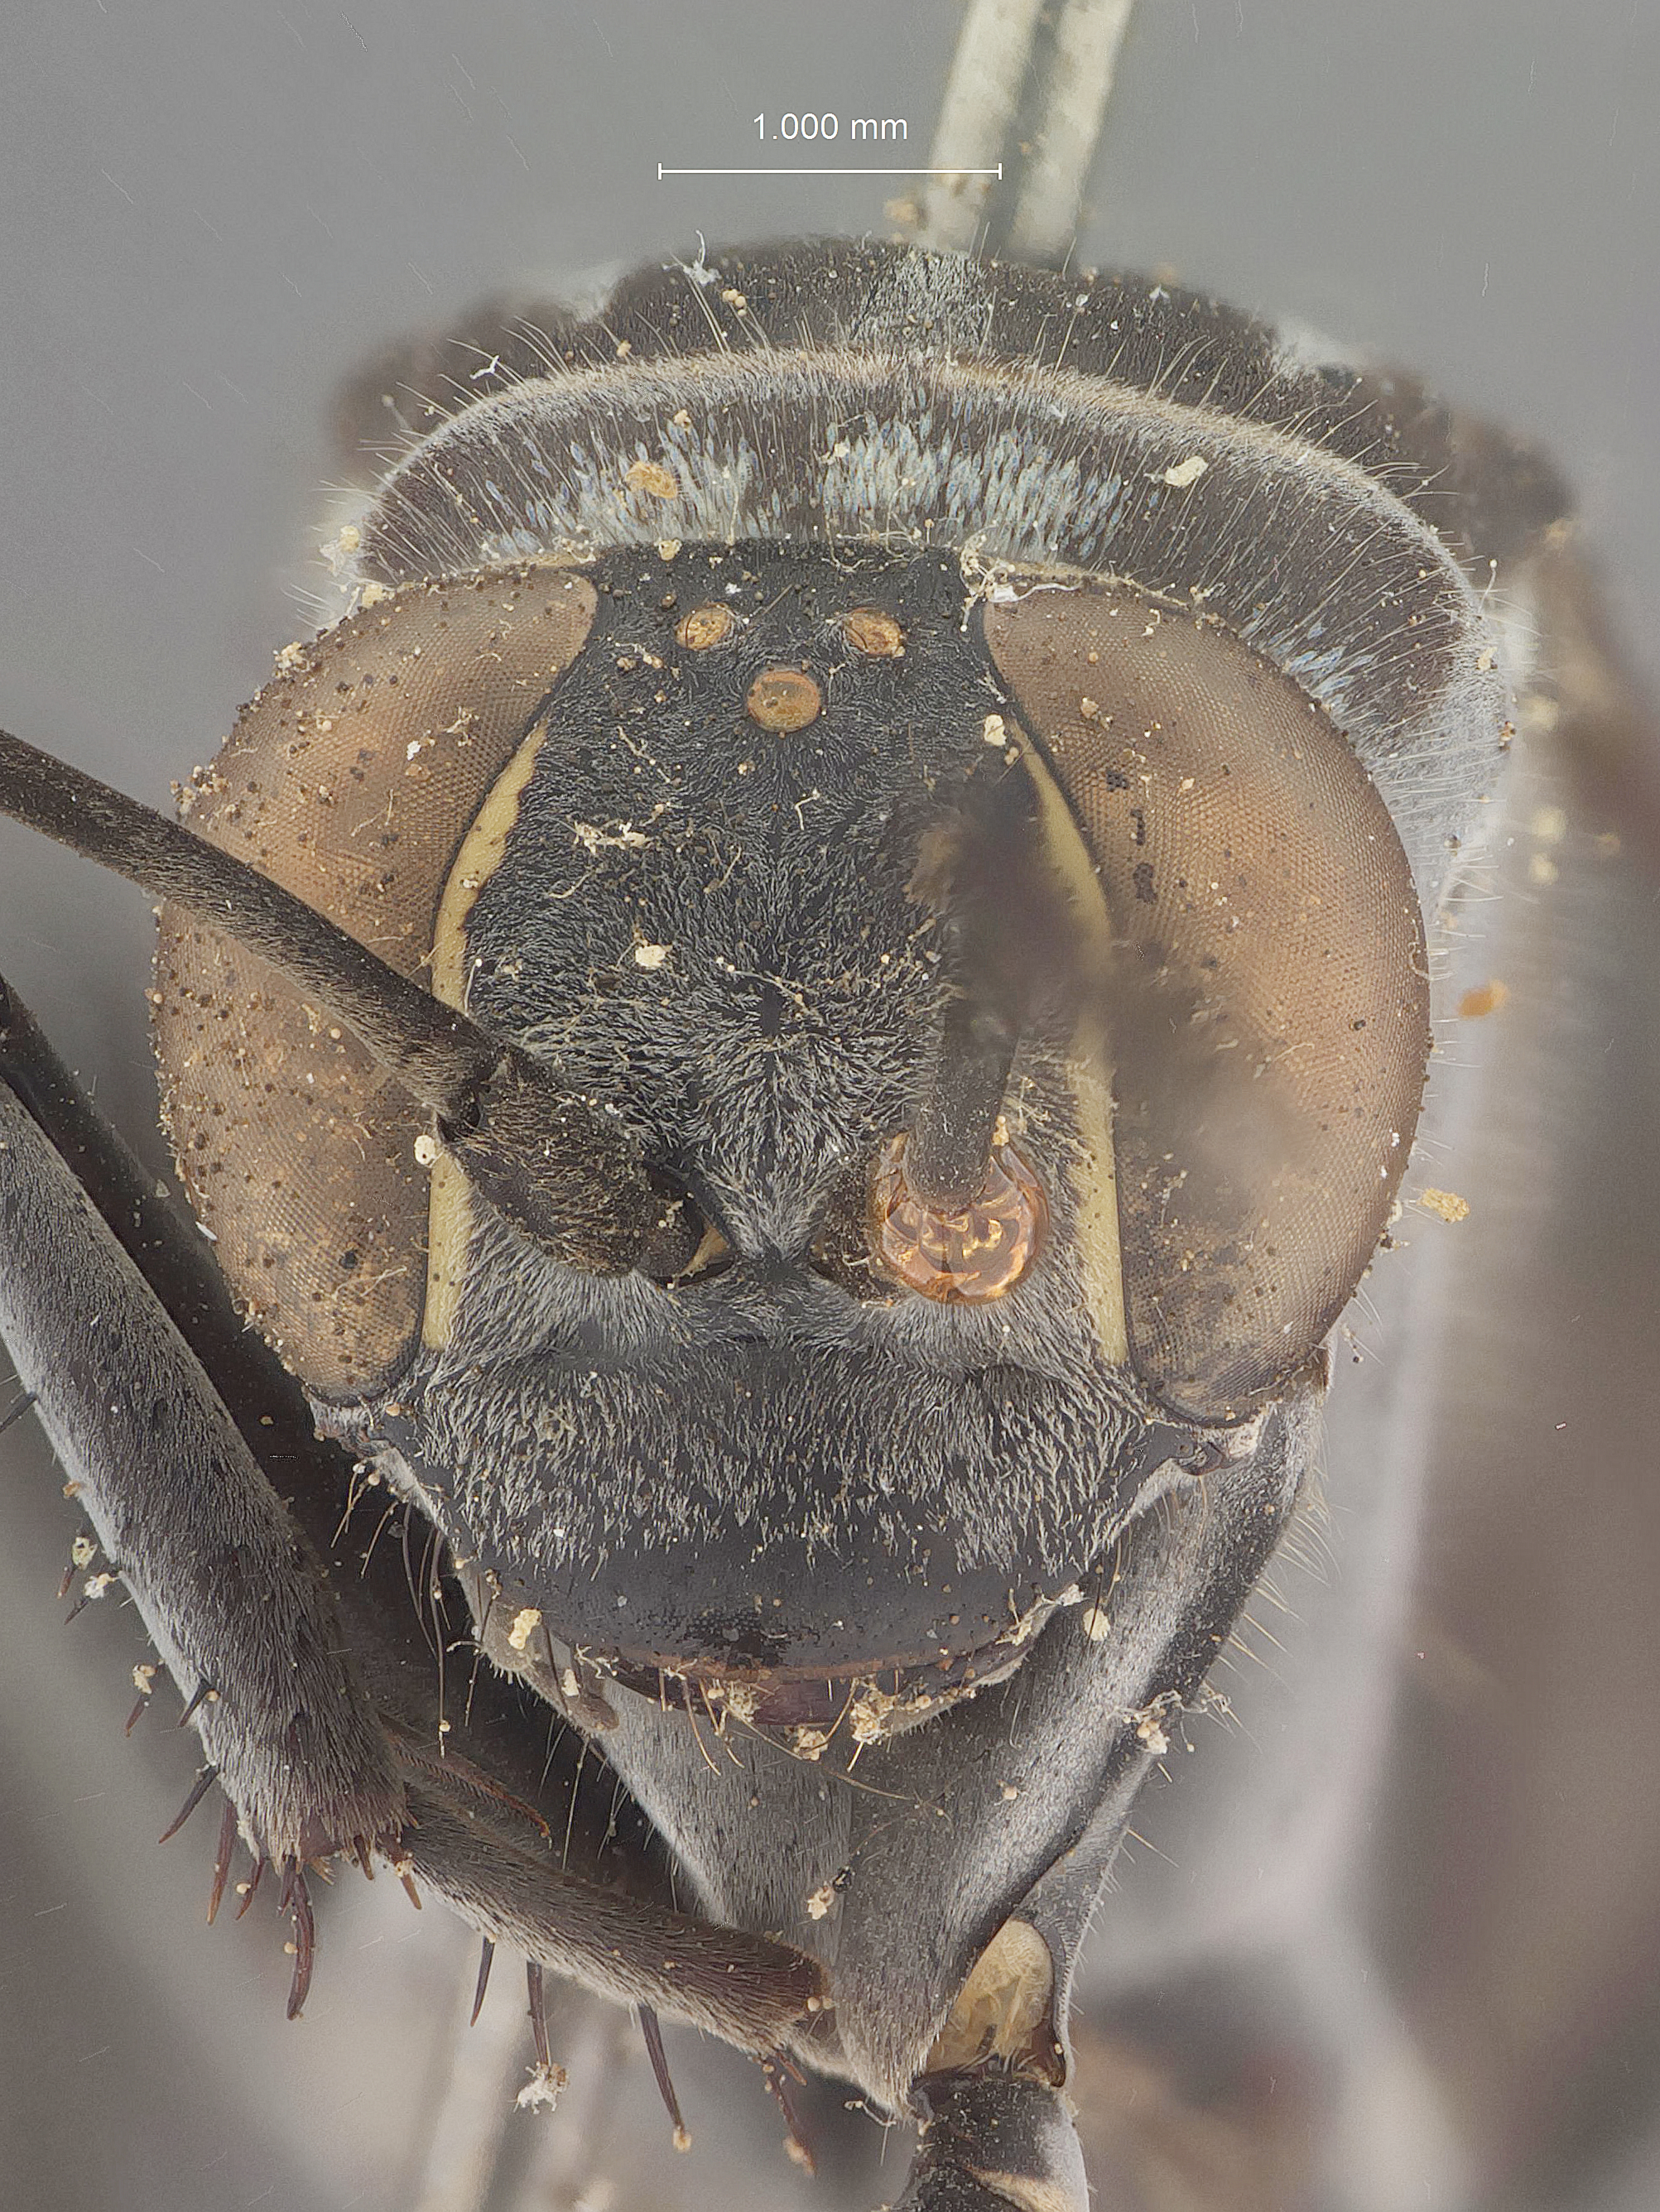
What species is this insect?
Episyron tenebricum
